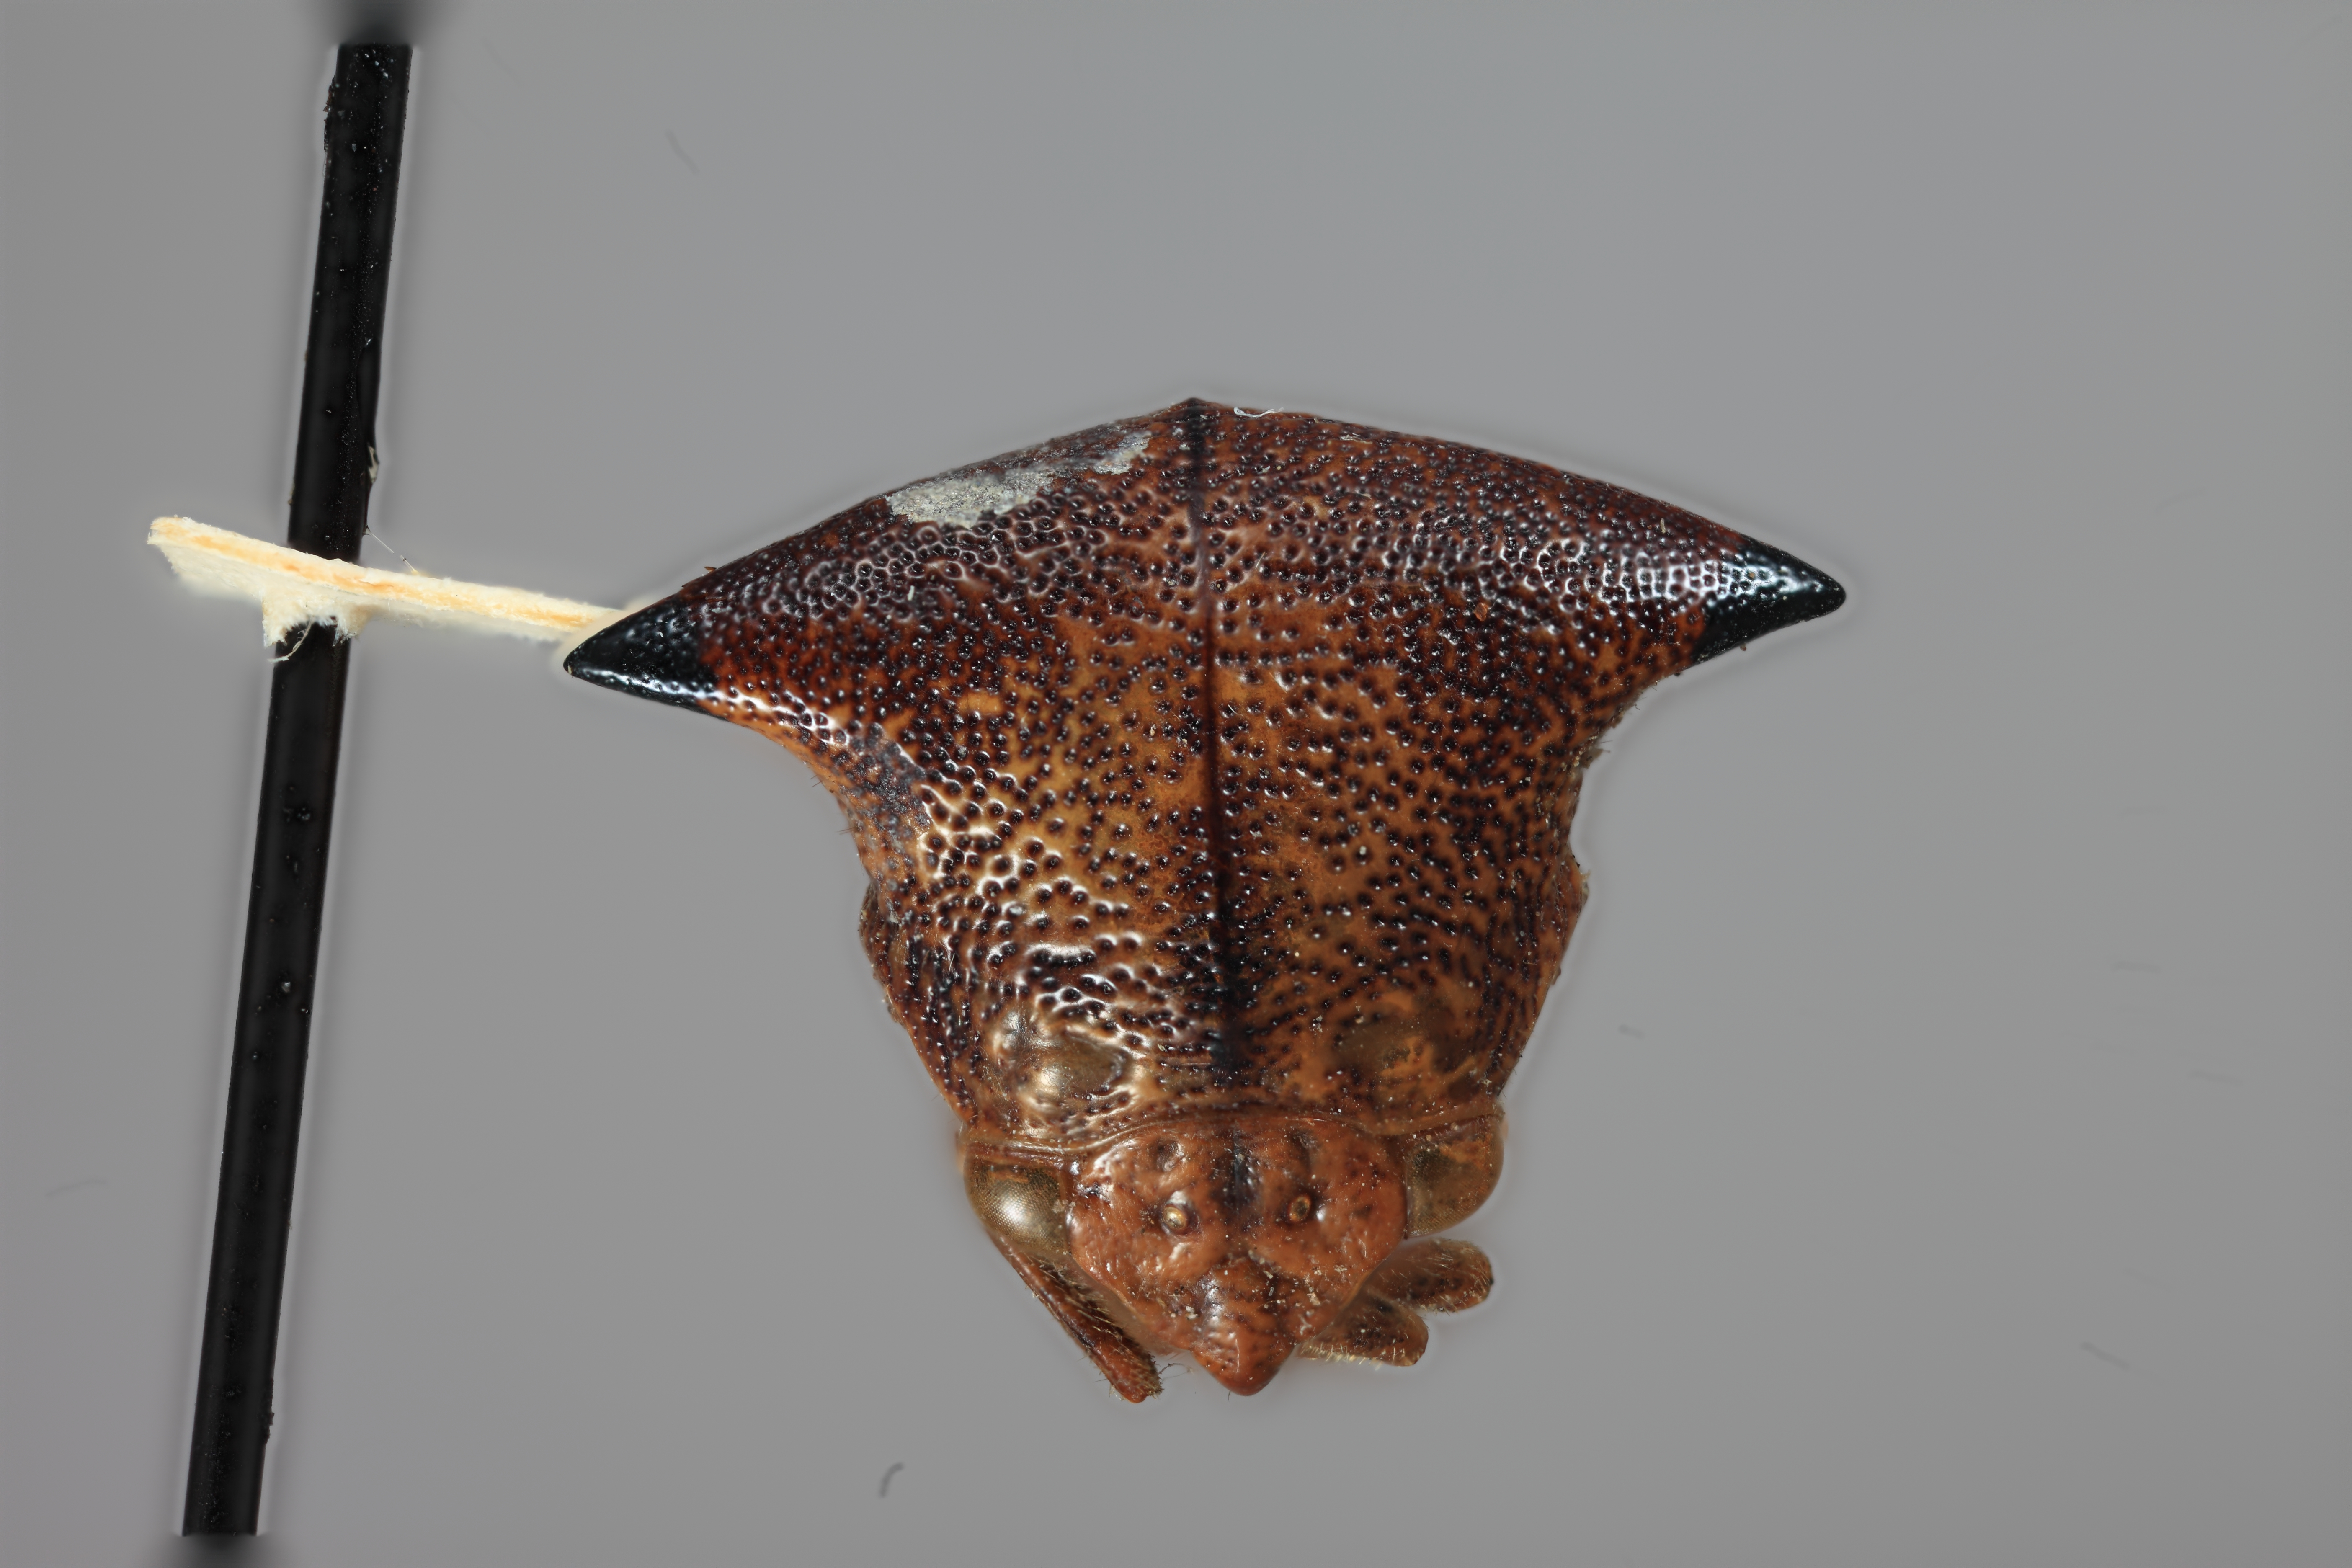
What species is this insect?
Hyphinoe yaguachiensis
